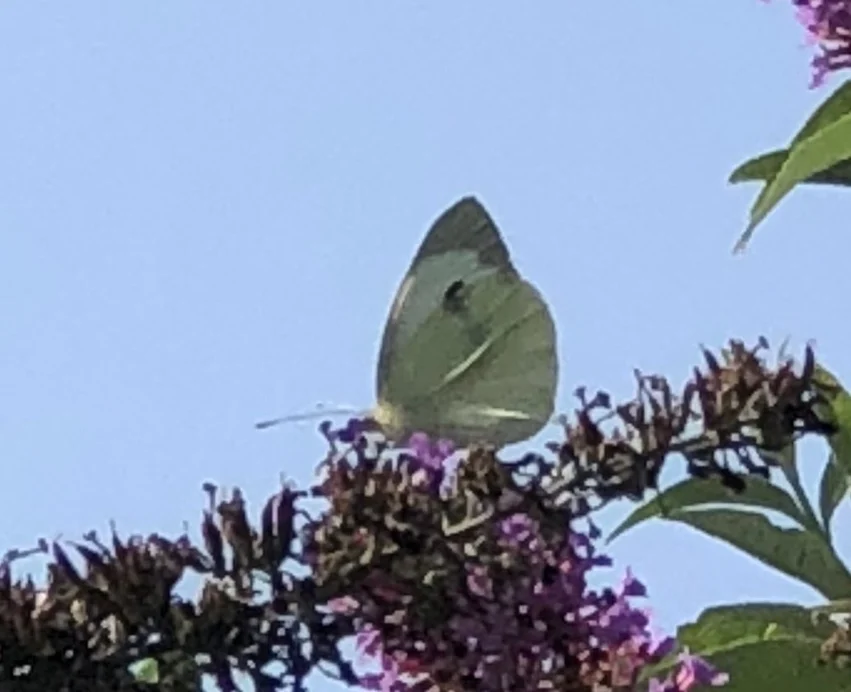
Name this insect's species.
Pieris brassicae
